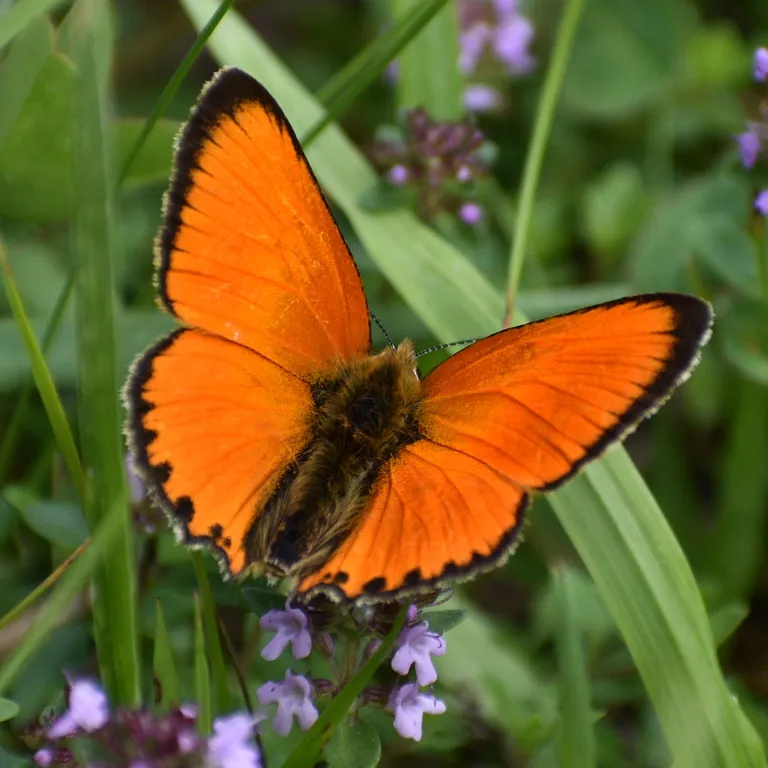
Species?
Lycaena virgaureae
